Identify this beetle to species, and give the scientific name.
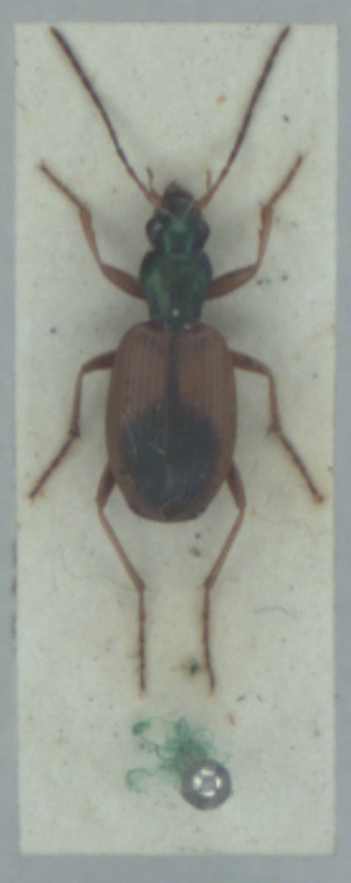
Anchomenus dorsalis
